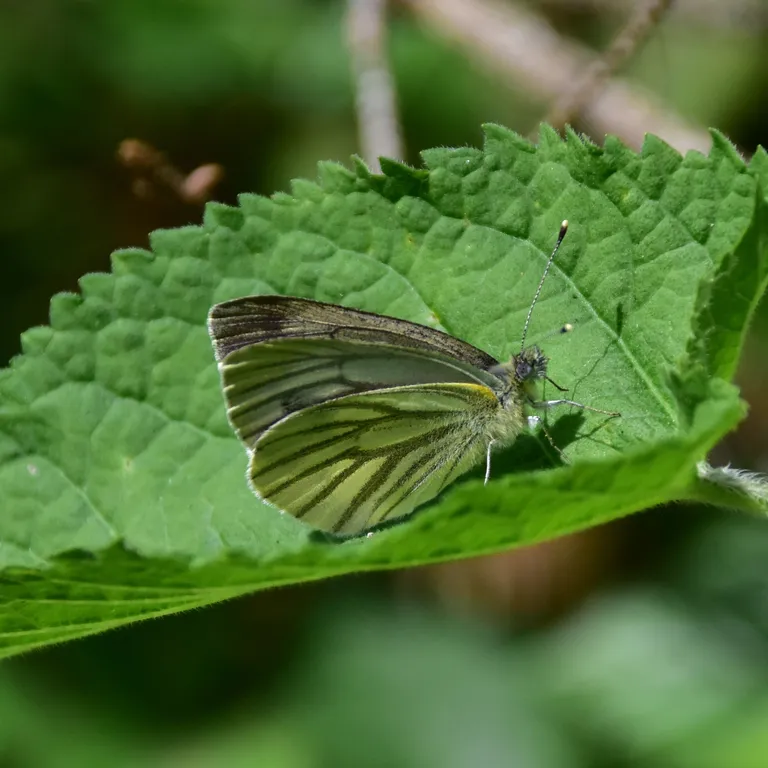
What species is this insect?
Pieris bryoniae
